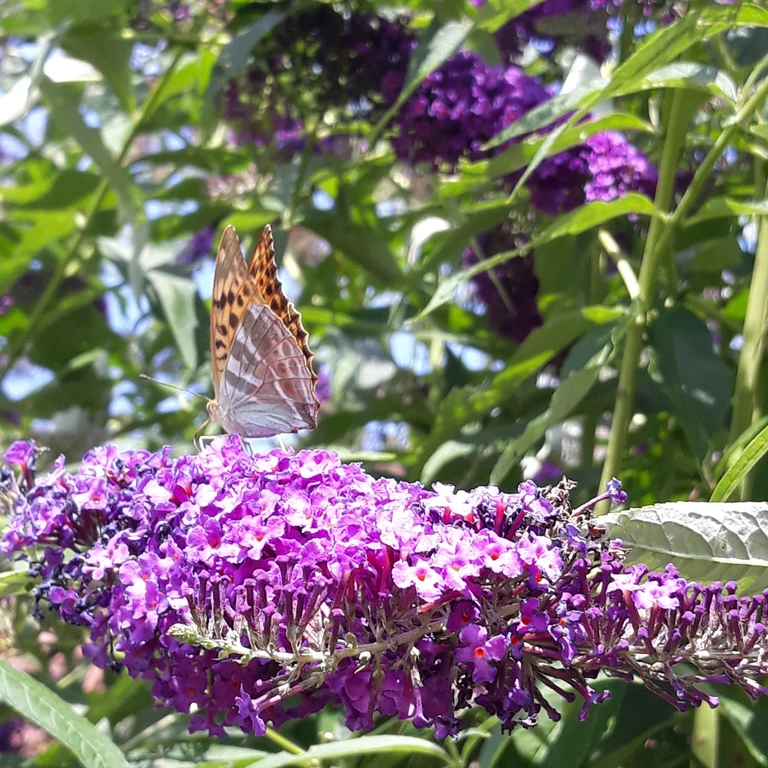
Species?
Argynnis paphia
